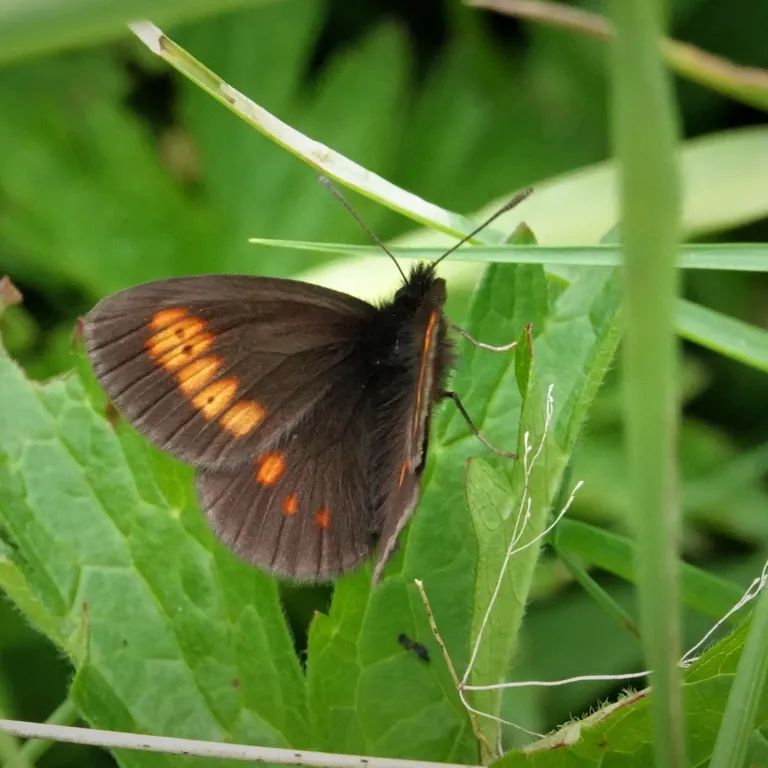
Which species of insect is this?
Erebia eriphyle
